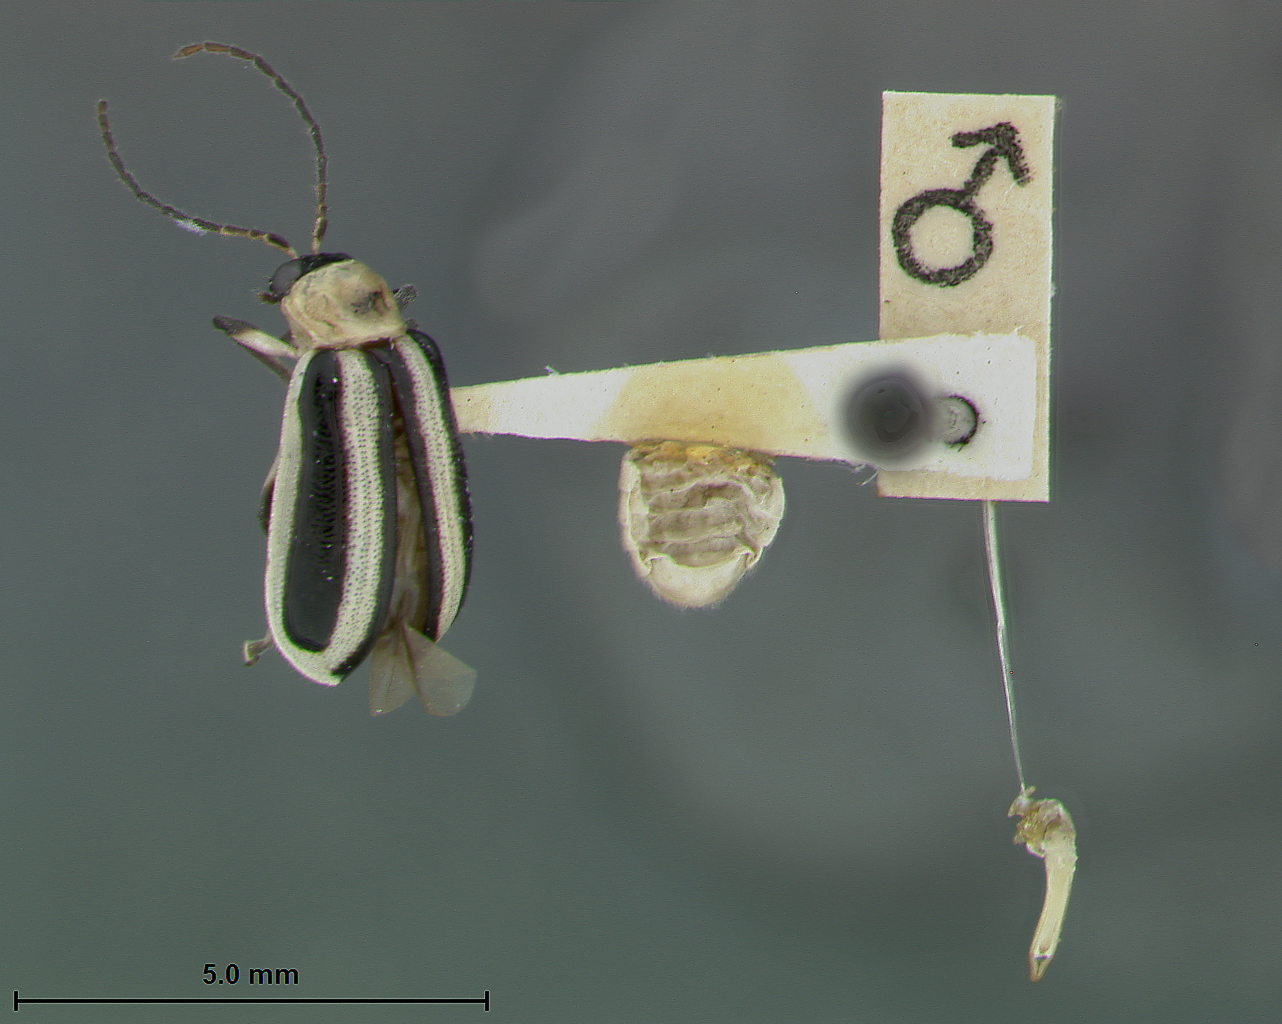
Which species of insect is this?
Acalymma gouldi
